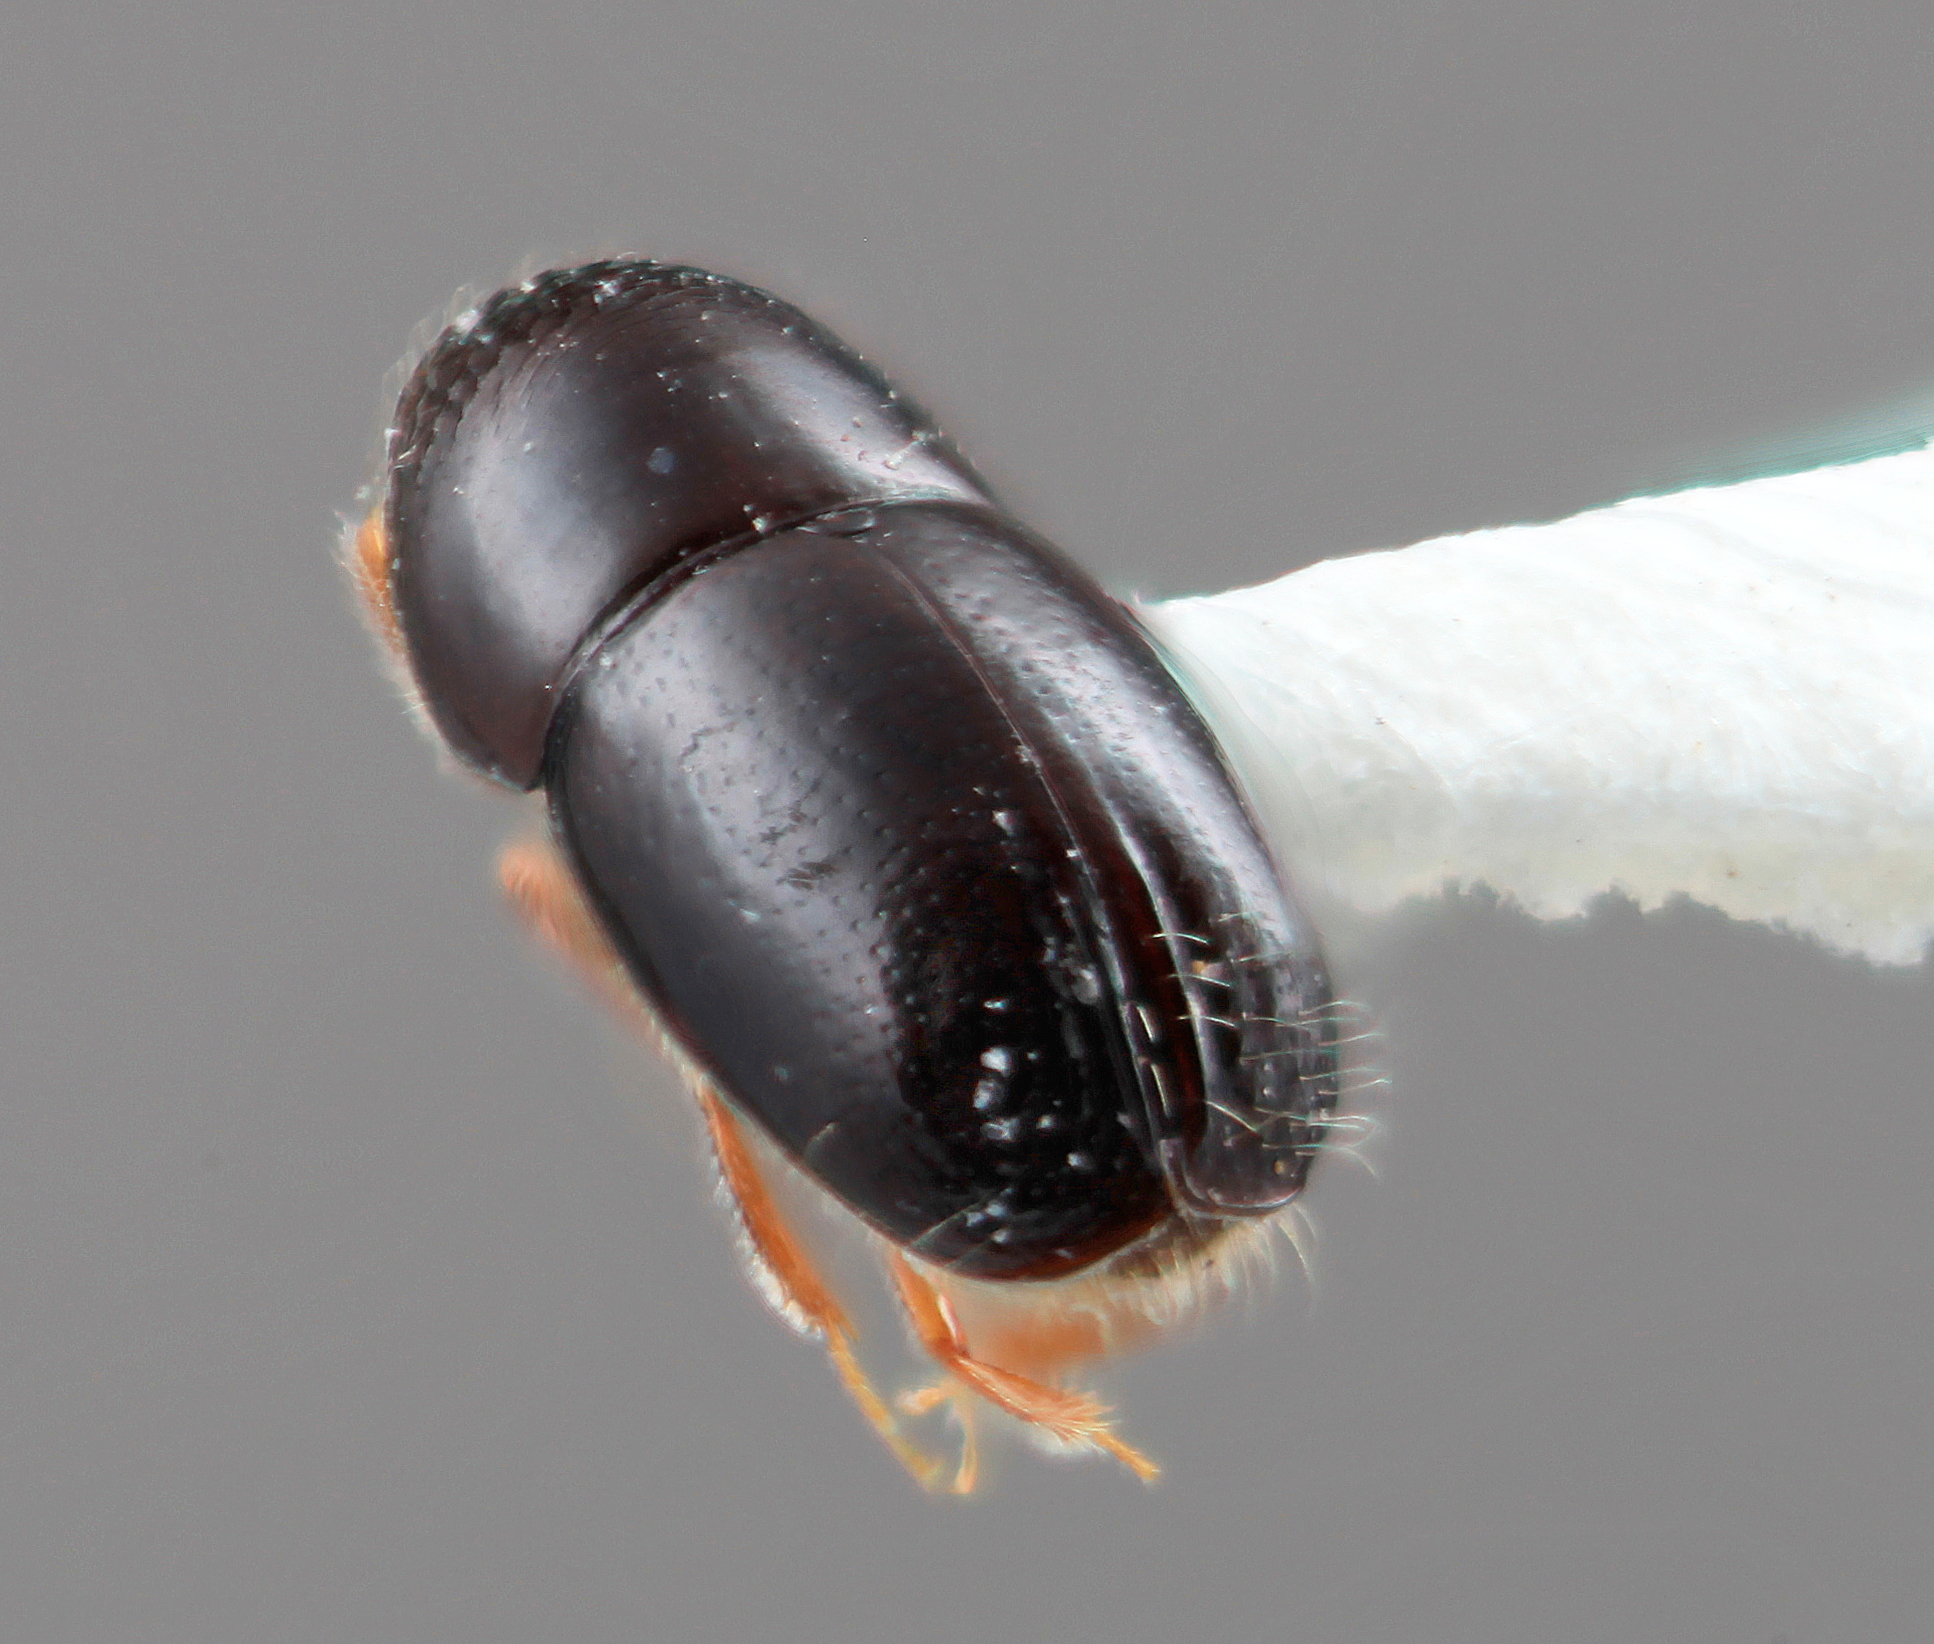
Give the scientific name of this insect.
Corthylus garai
